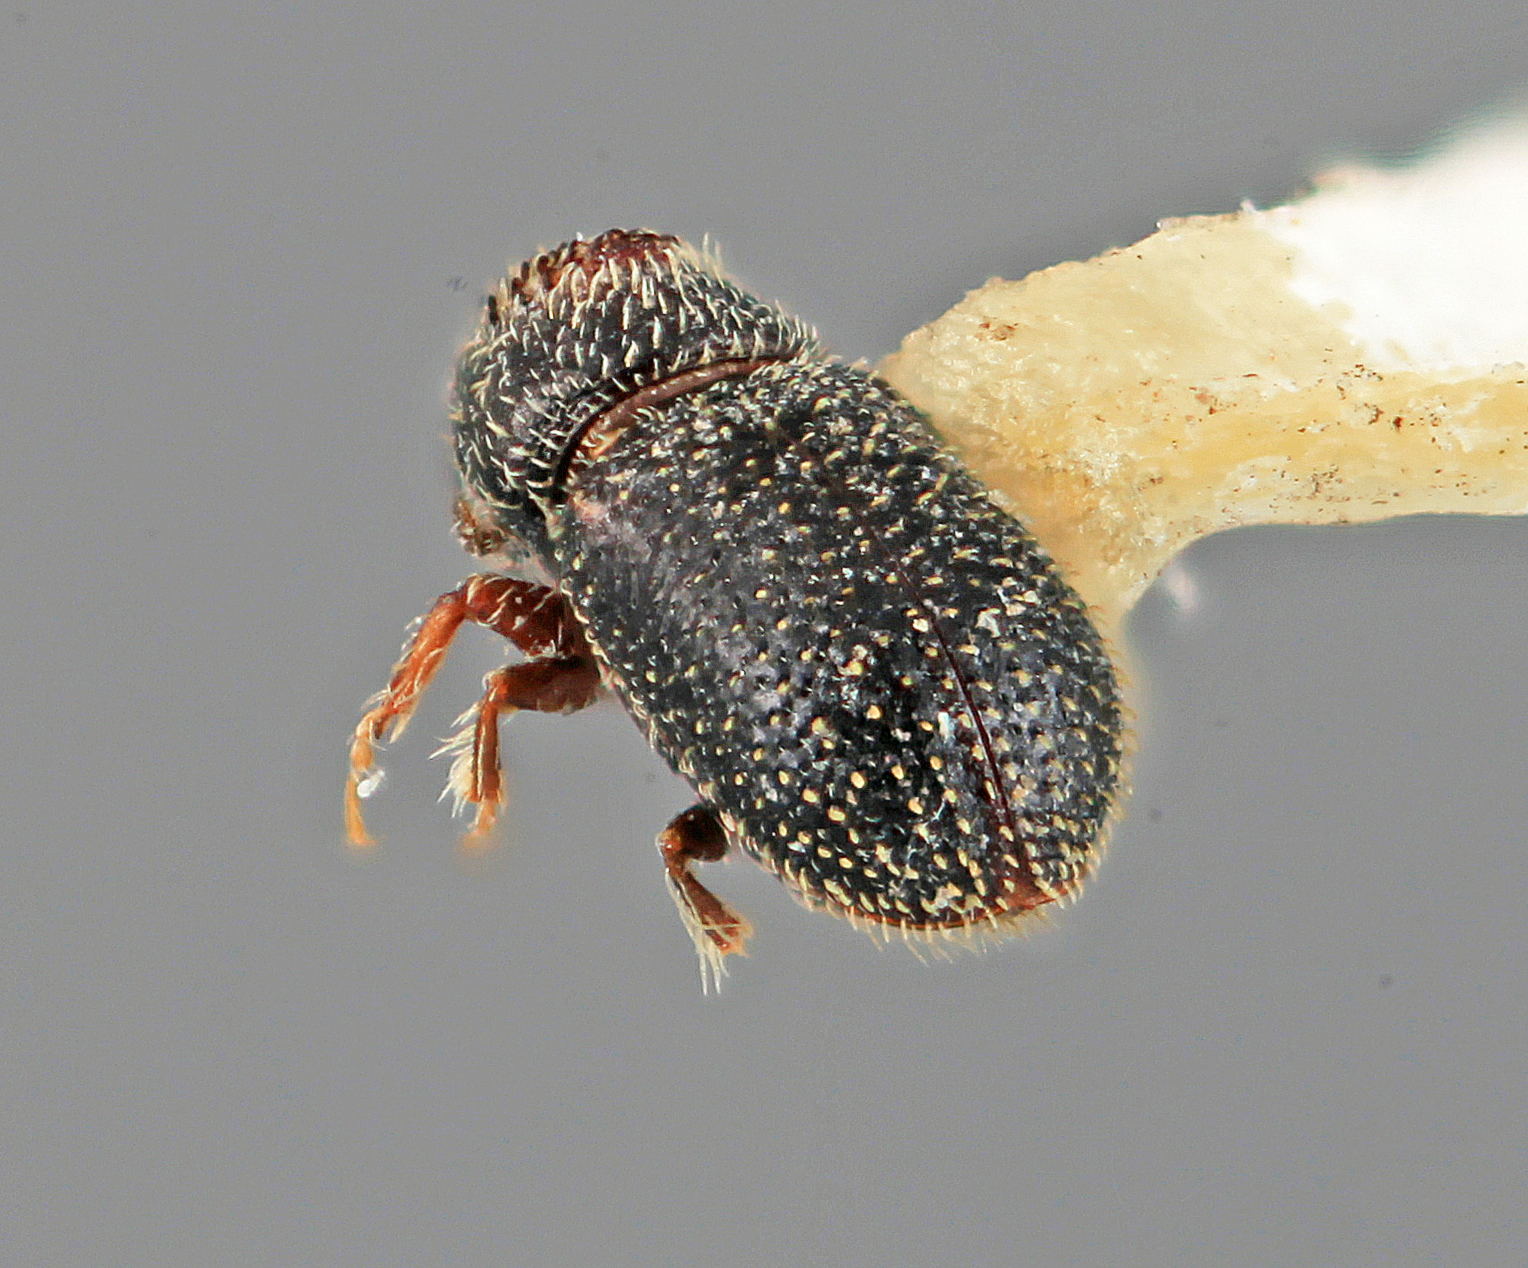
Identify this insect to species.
Pseudothysanoes yuccavorus
